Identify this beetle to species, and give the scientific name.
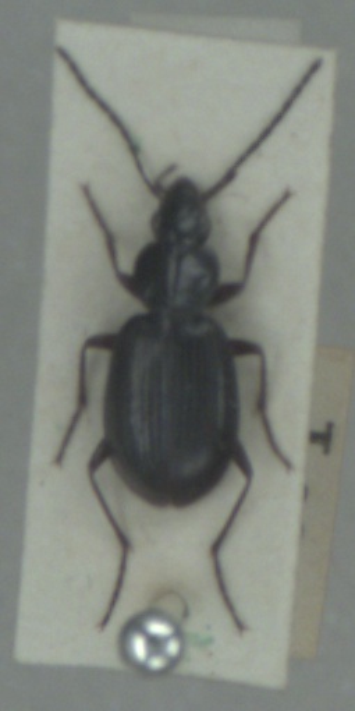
Agonum fuliginosum
